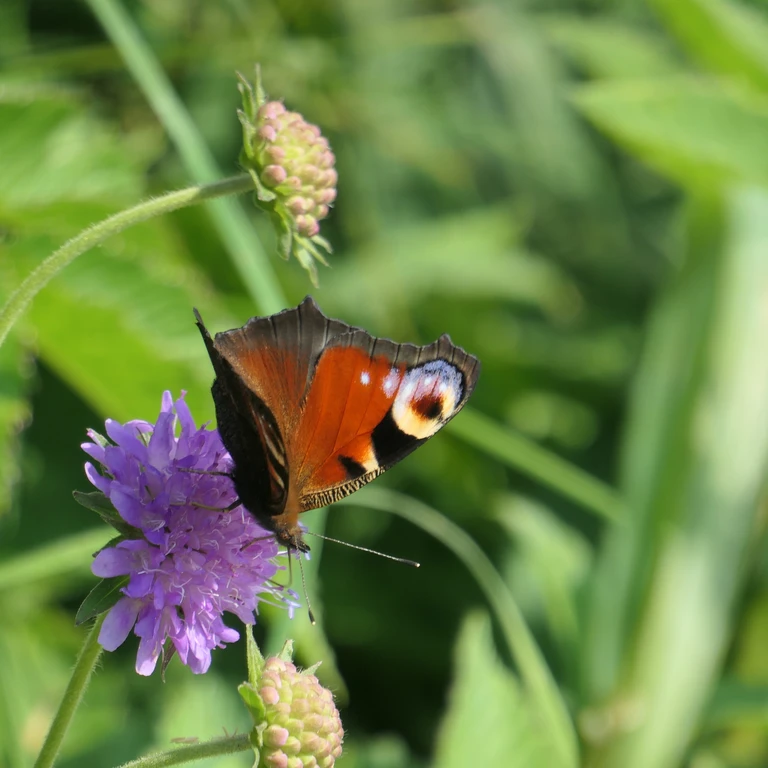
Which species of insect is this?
Aglais io
